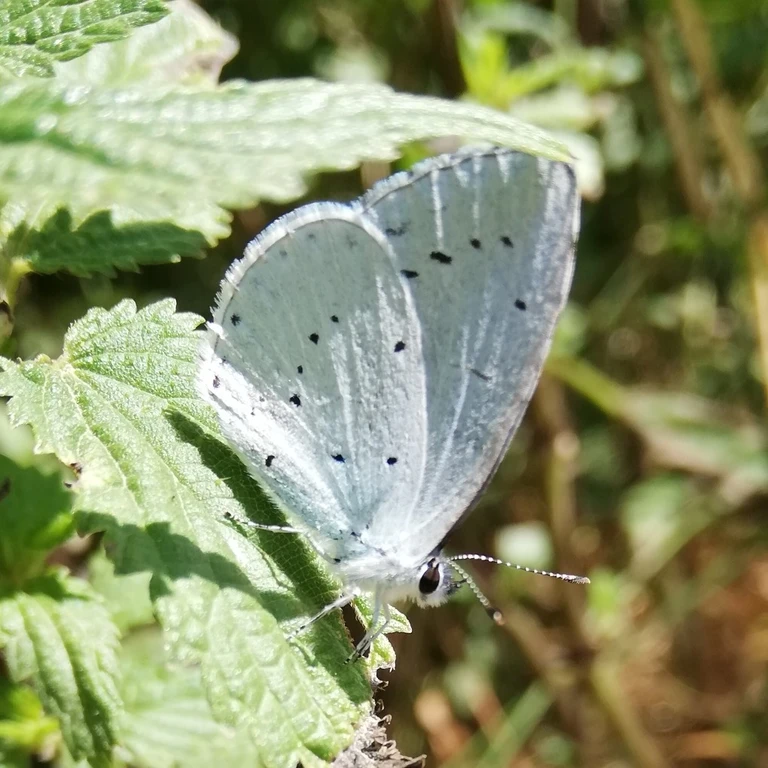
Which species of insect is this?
Celastrina argiolus
